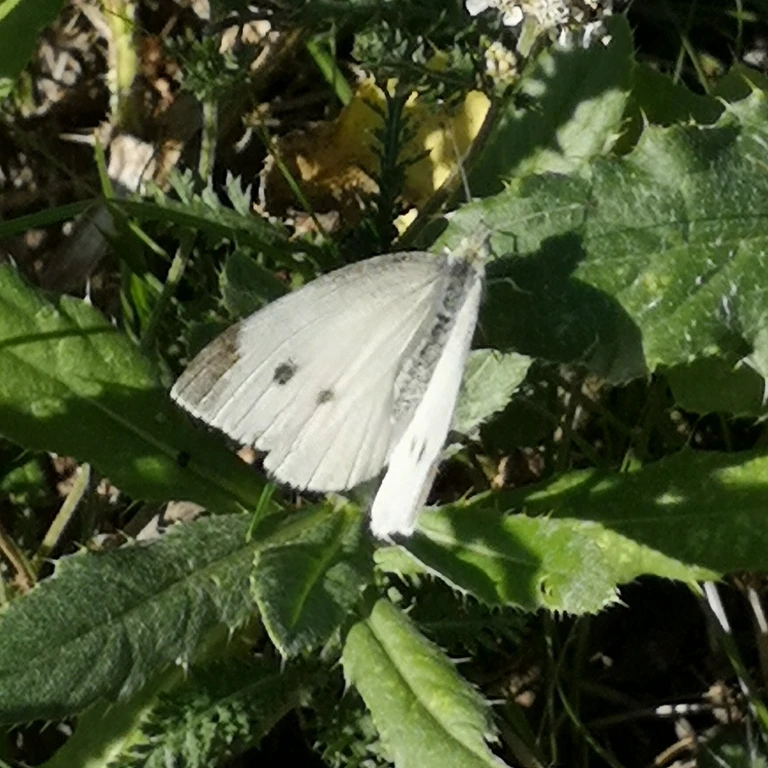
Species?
Pieris rapae
